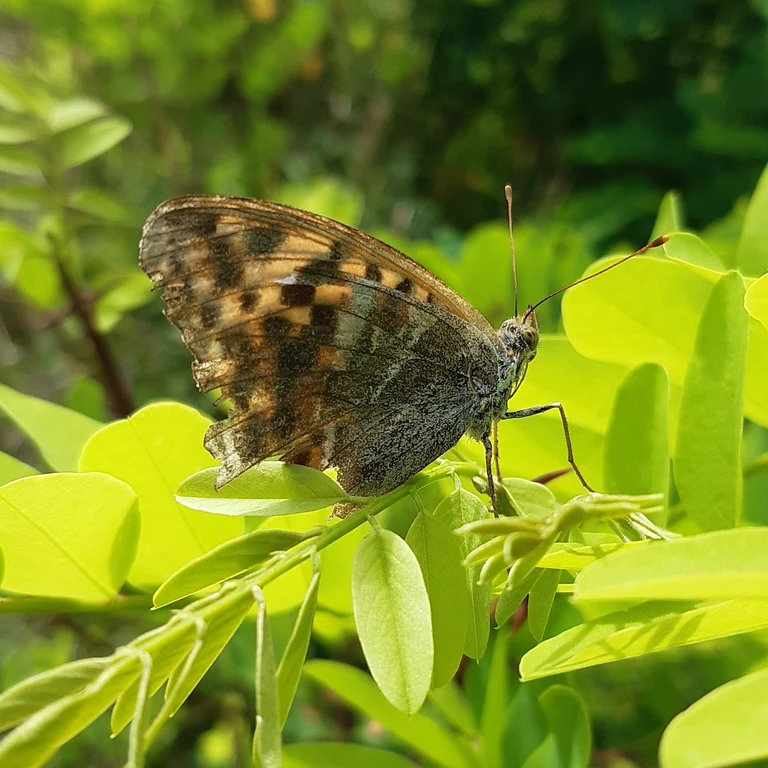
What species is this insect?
Argynnis paphia
